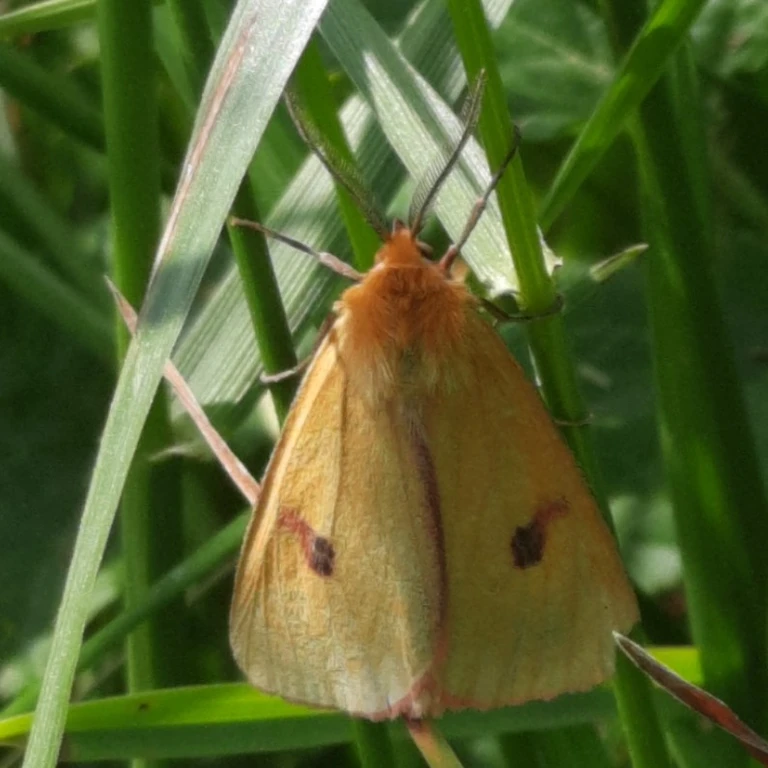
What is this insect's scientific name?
Diacrisia sannio
